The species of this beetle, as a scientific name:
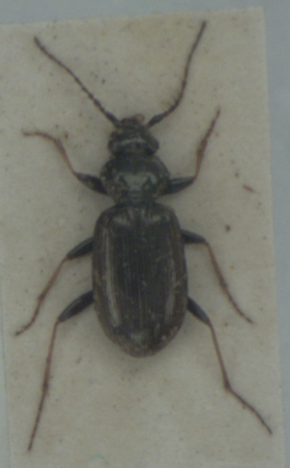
Loricera pilicornis
